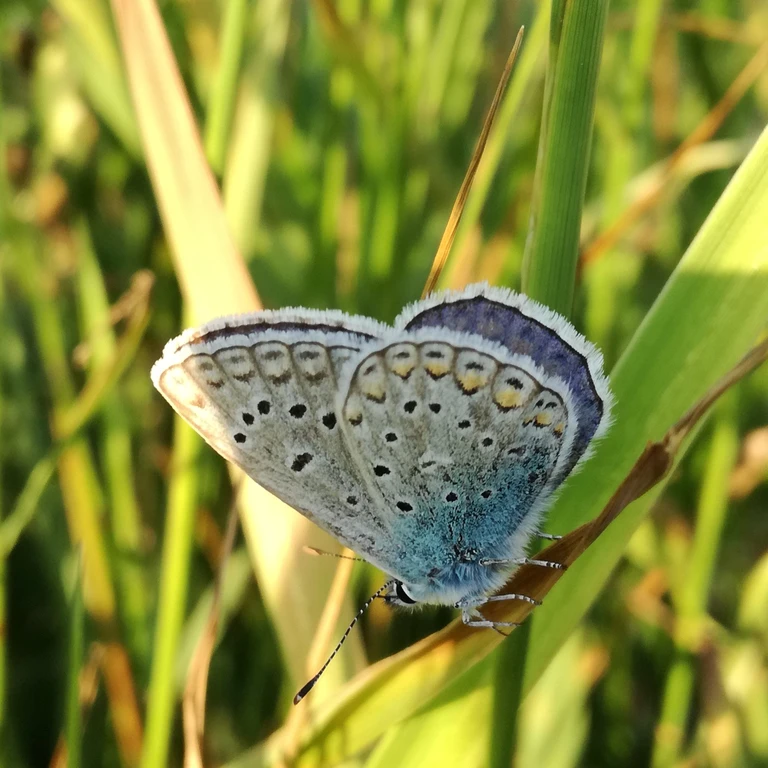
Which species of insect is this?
Polyommatus icarus
